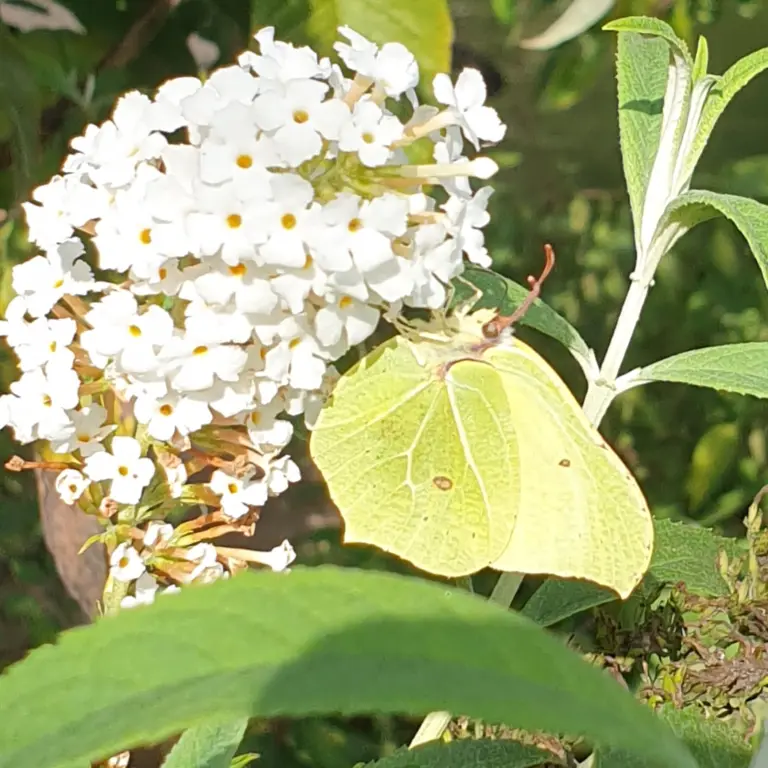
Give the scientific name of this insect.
Gonepteryx rhamni
